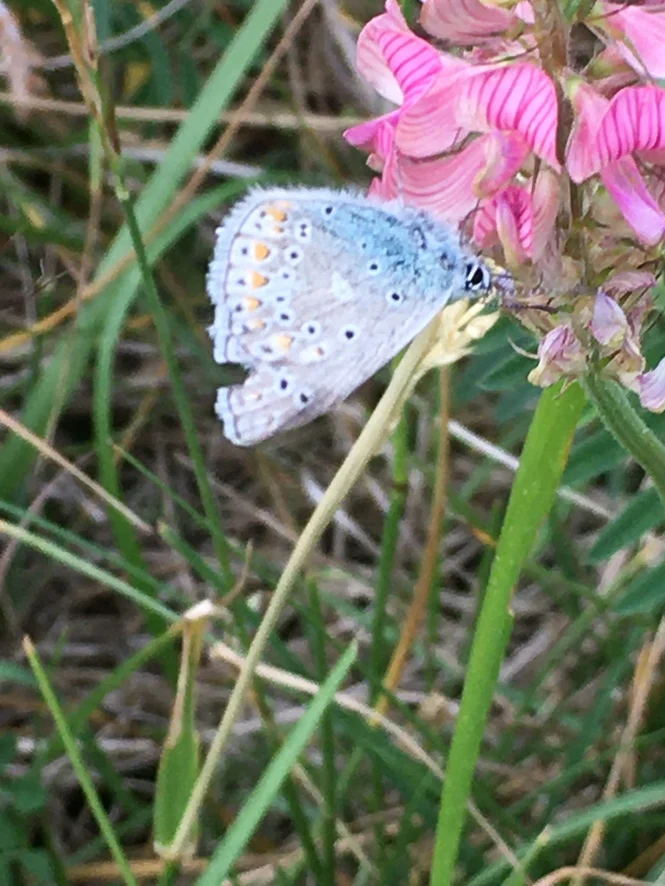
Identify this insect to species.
Polyommatus thersites
